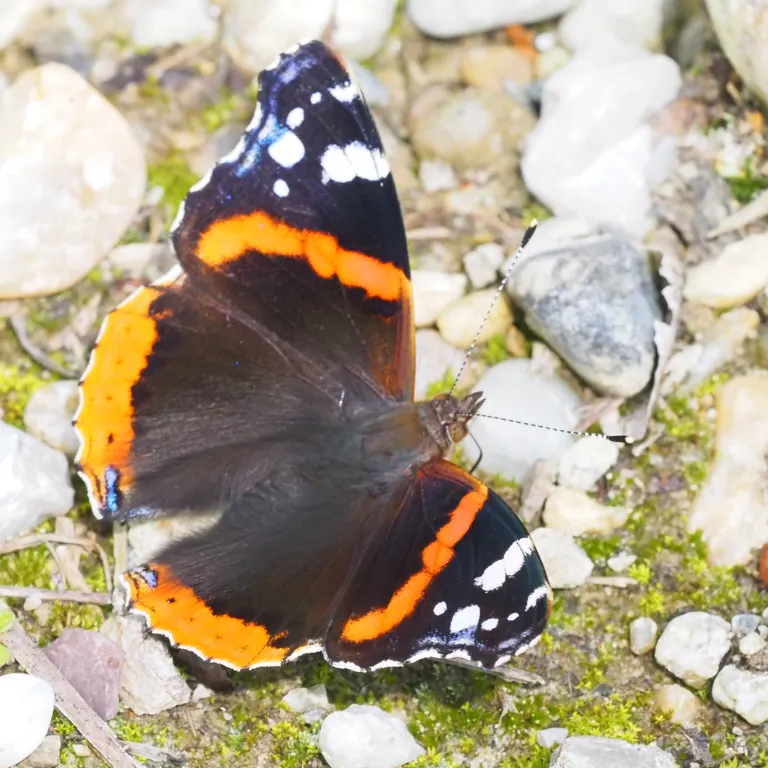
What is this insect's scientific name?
Vanessa atalanta
